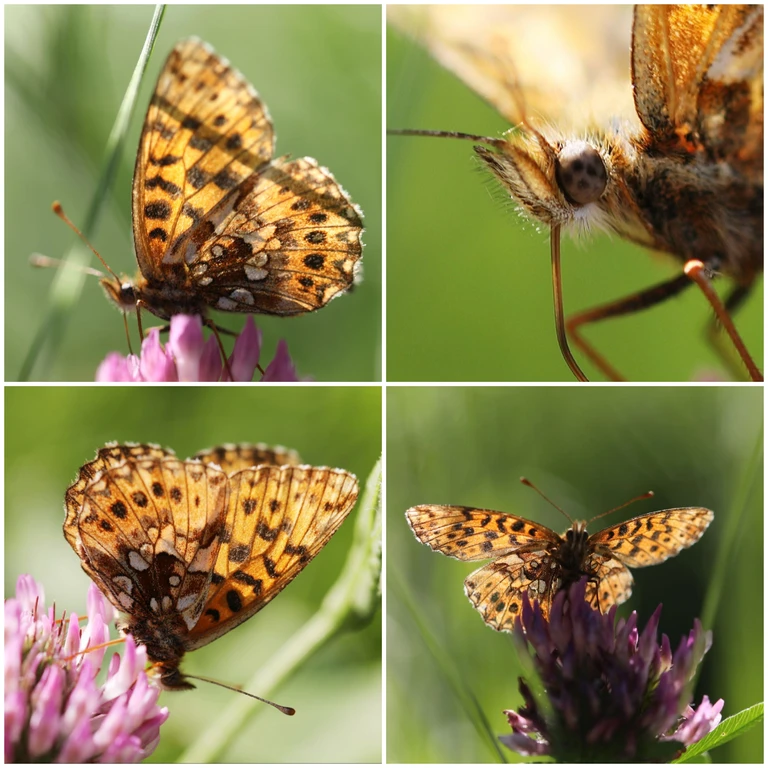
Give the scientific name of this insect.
Boloria dia
